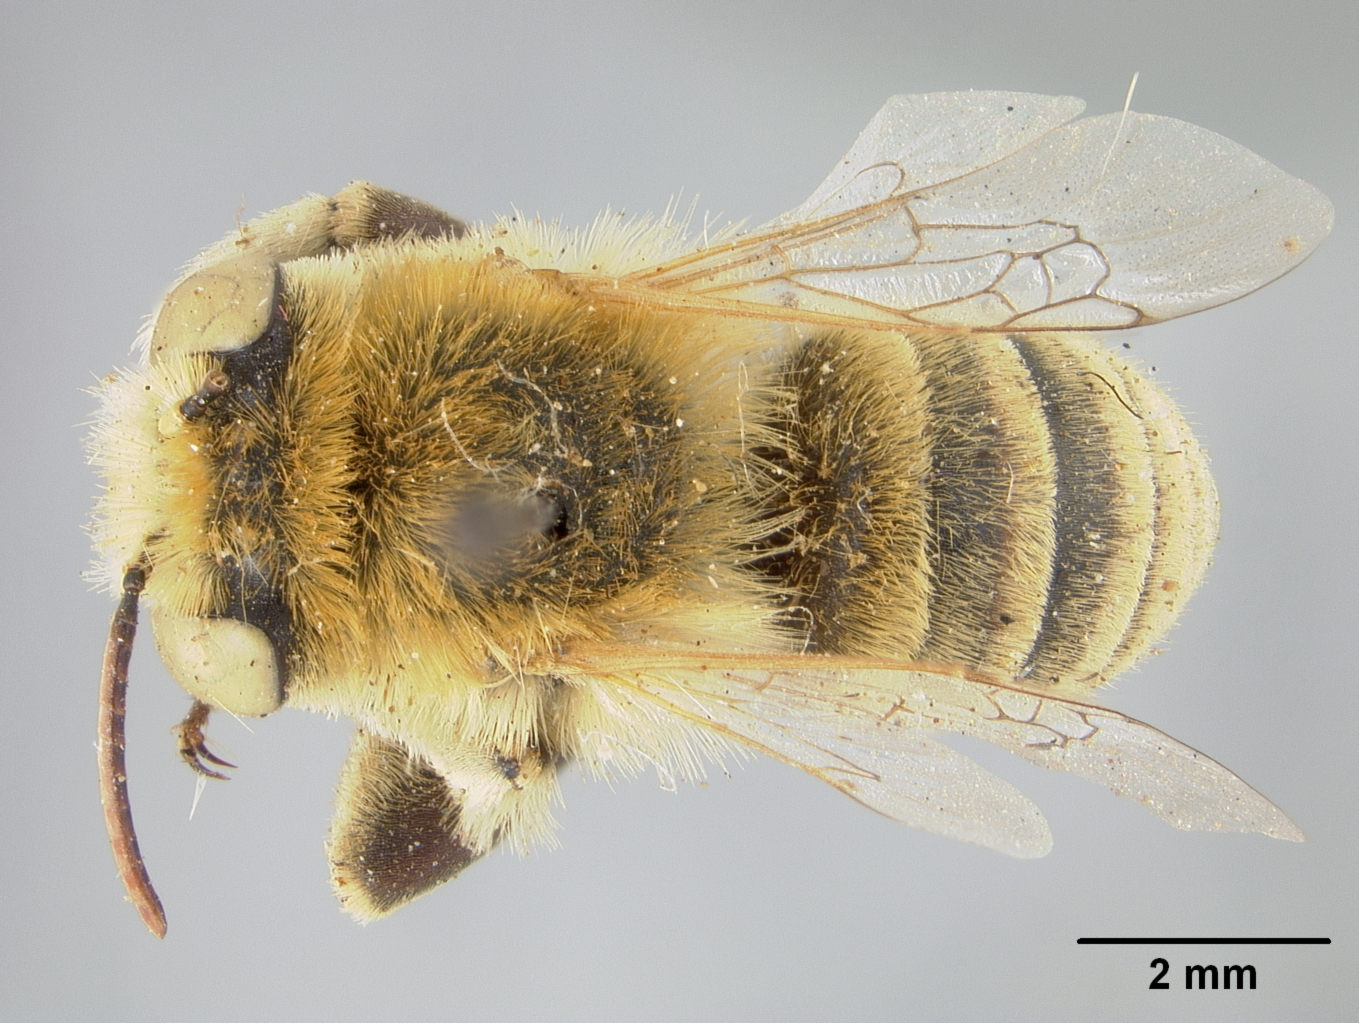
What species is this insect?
Anthophora perlustrata
